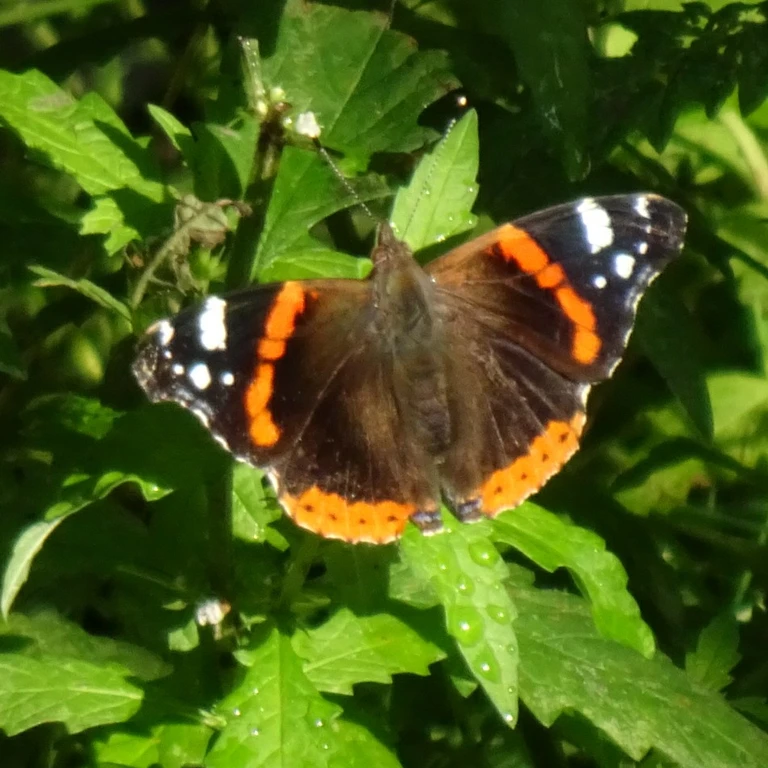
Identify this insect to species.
Vanessa atalanta
